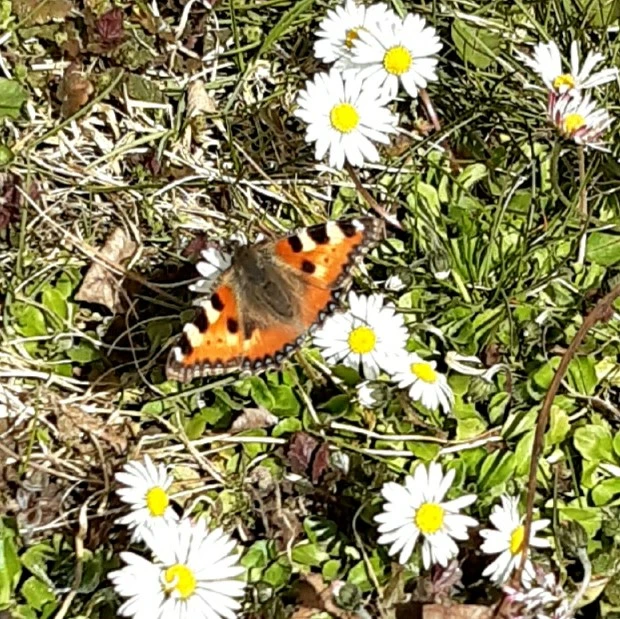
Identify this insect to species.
Aglais urticae
